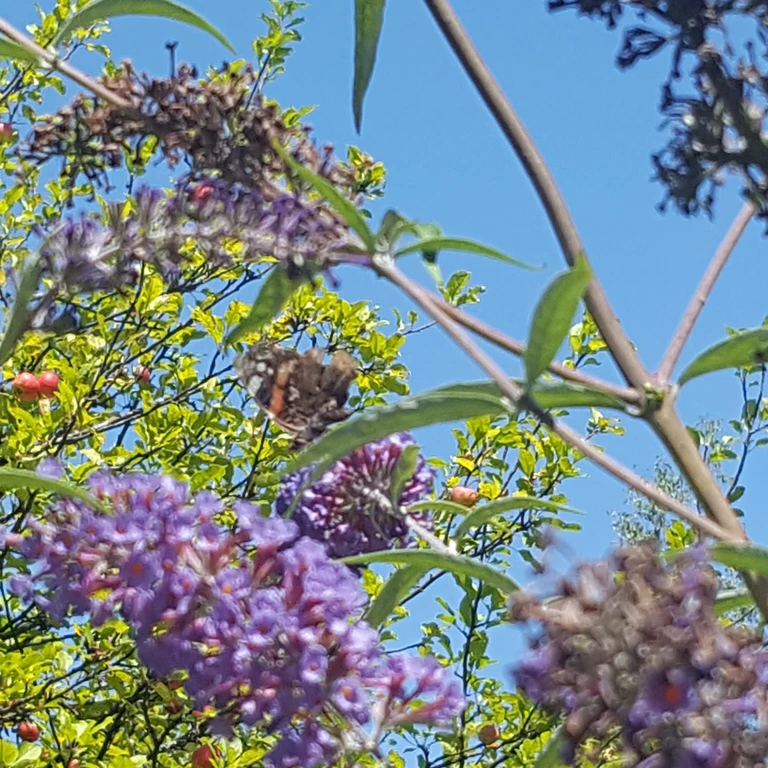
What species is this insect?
Vanessa atalanta
